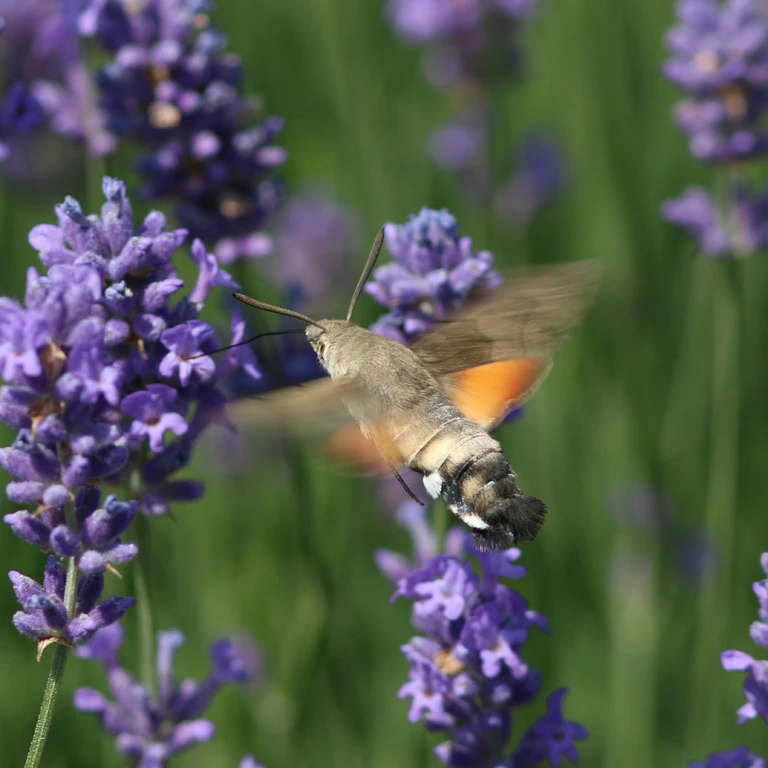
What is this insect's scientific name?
Macroglossum stellatarum
